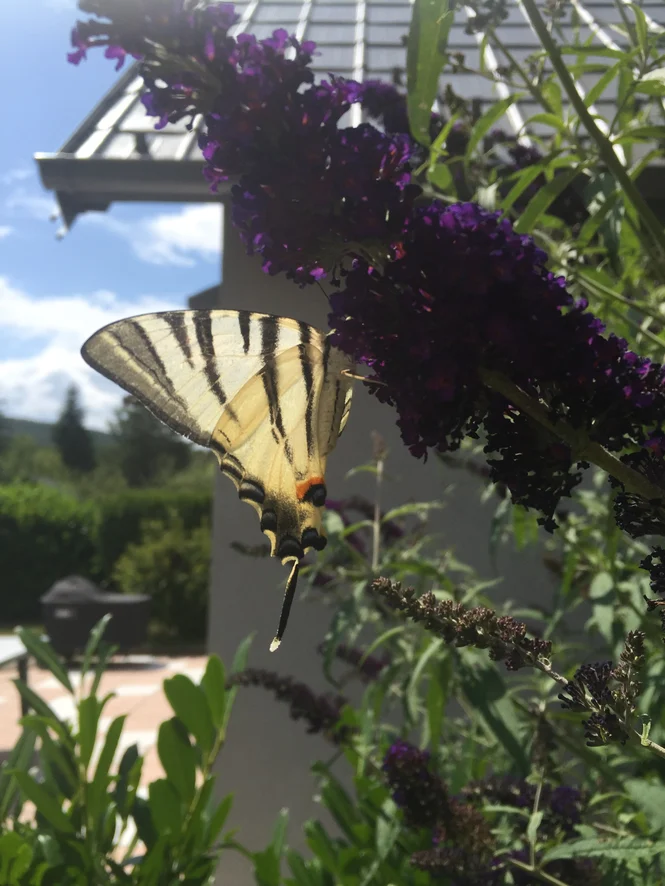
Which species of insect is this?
Iphiclides podalirius
